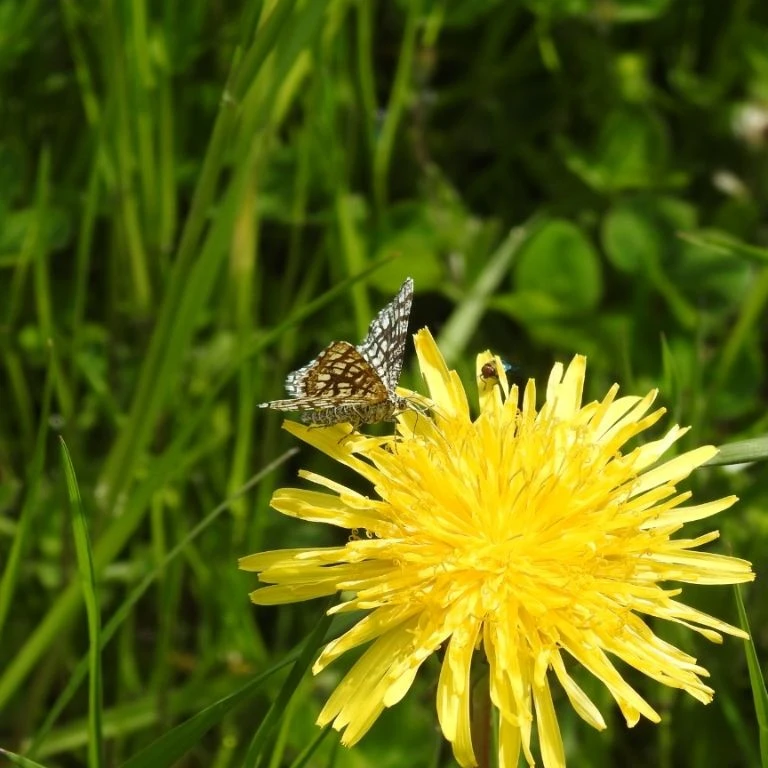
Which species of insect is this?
Chiasmia clathrata
